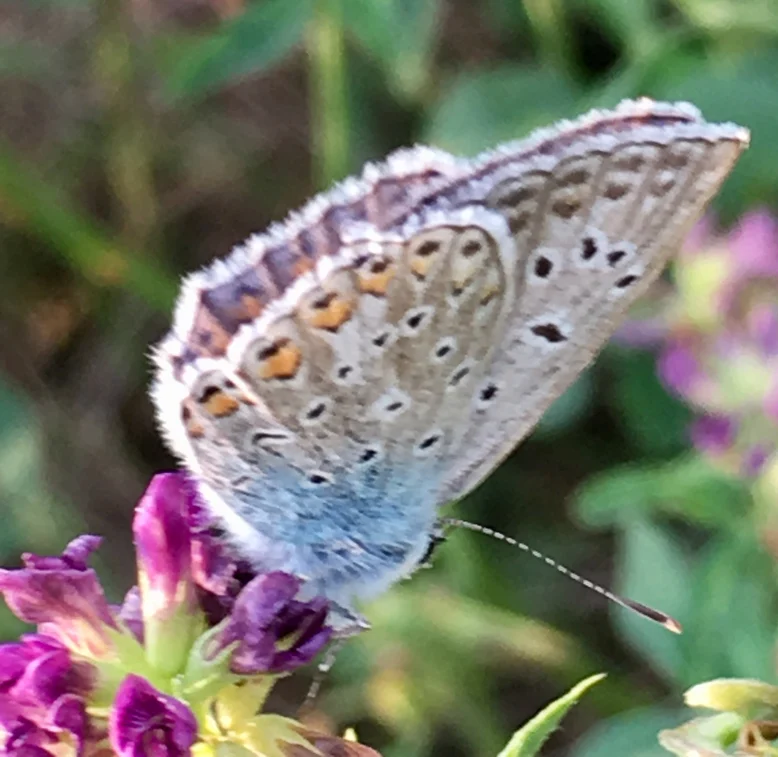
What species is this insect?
Polyommatus icarus
